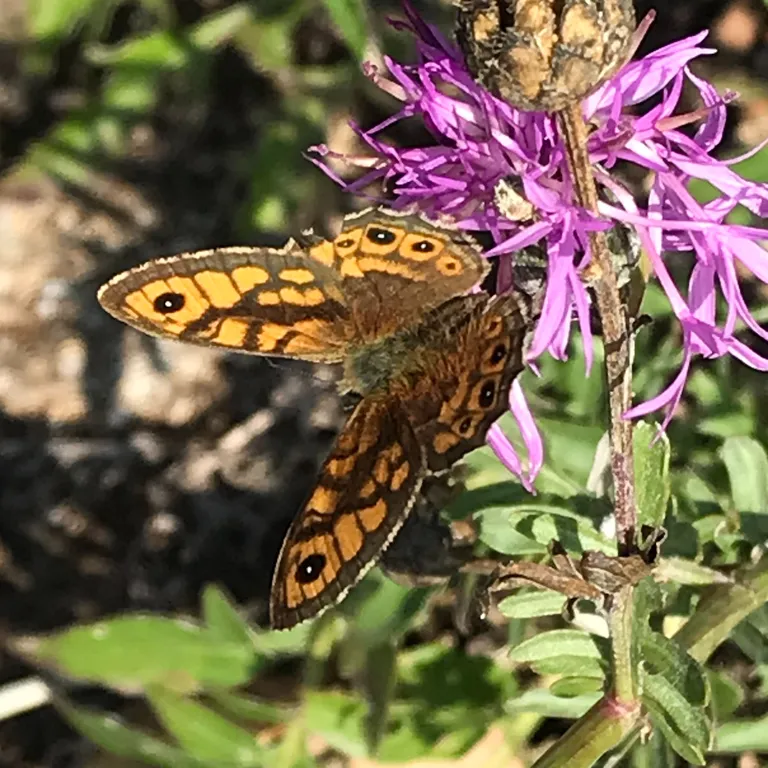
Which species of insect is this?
Lasiommata megera (also Pararge megera)
